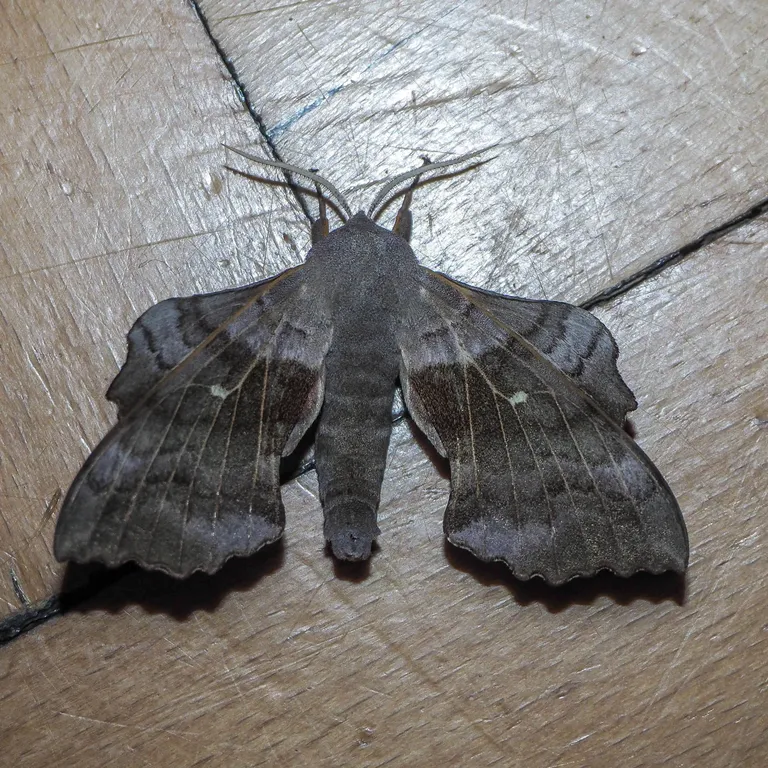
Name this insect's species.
Laothoe populi
